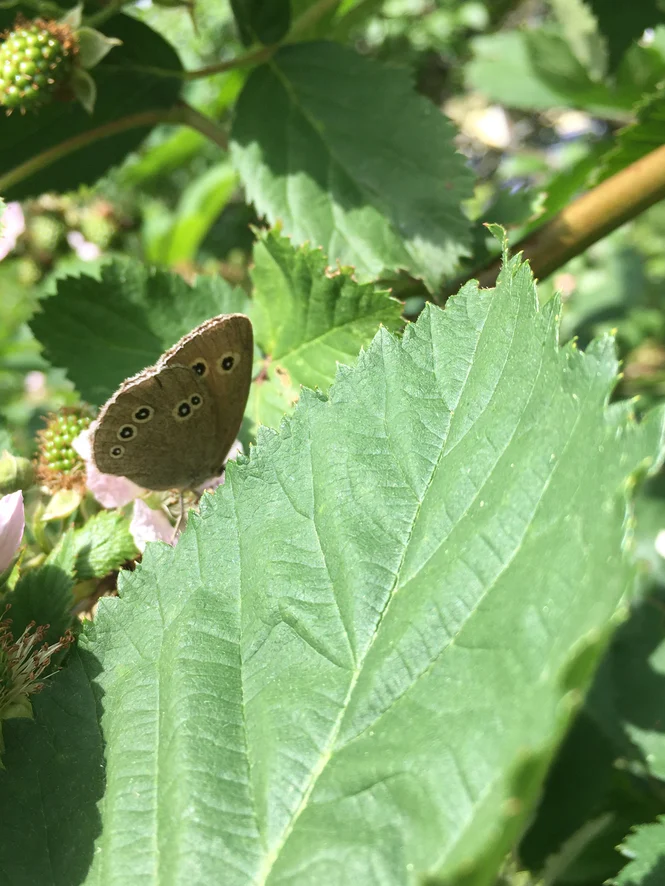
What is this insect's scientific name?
Aphantopus hyperantus
